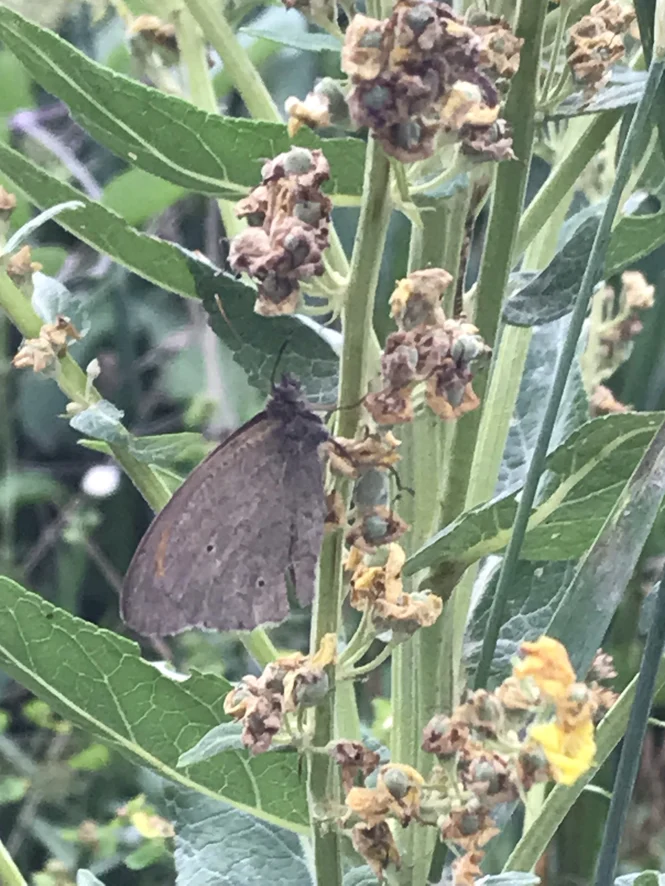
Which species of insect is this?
Maniola jurtina
